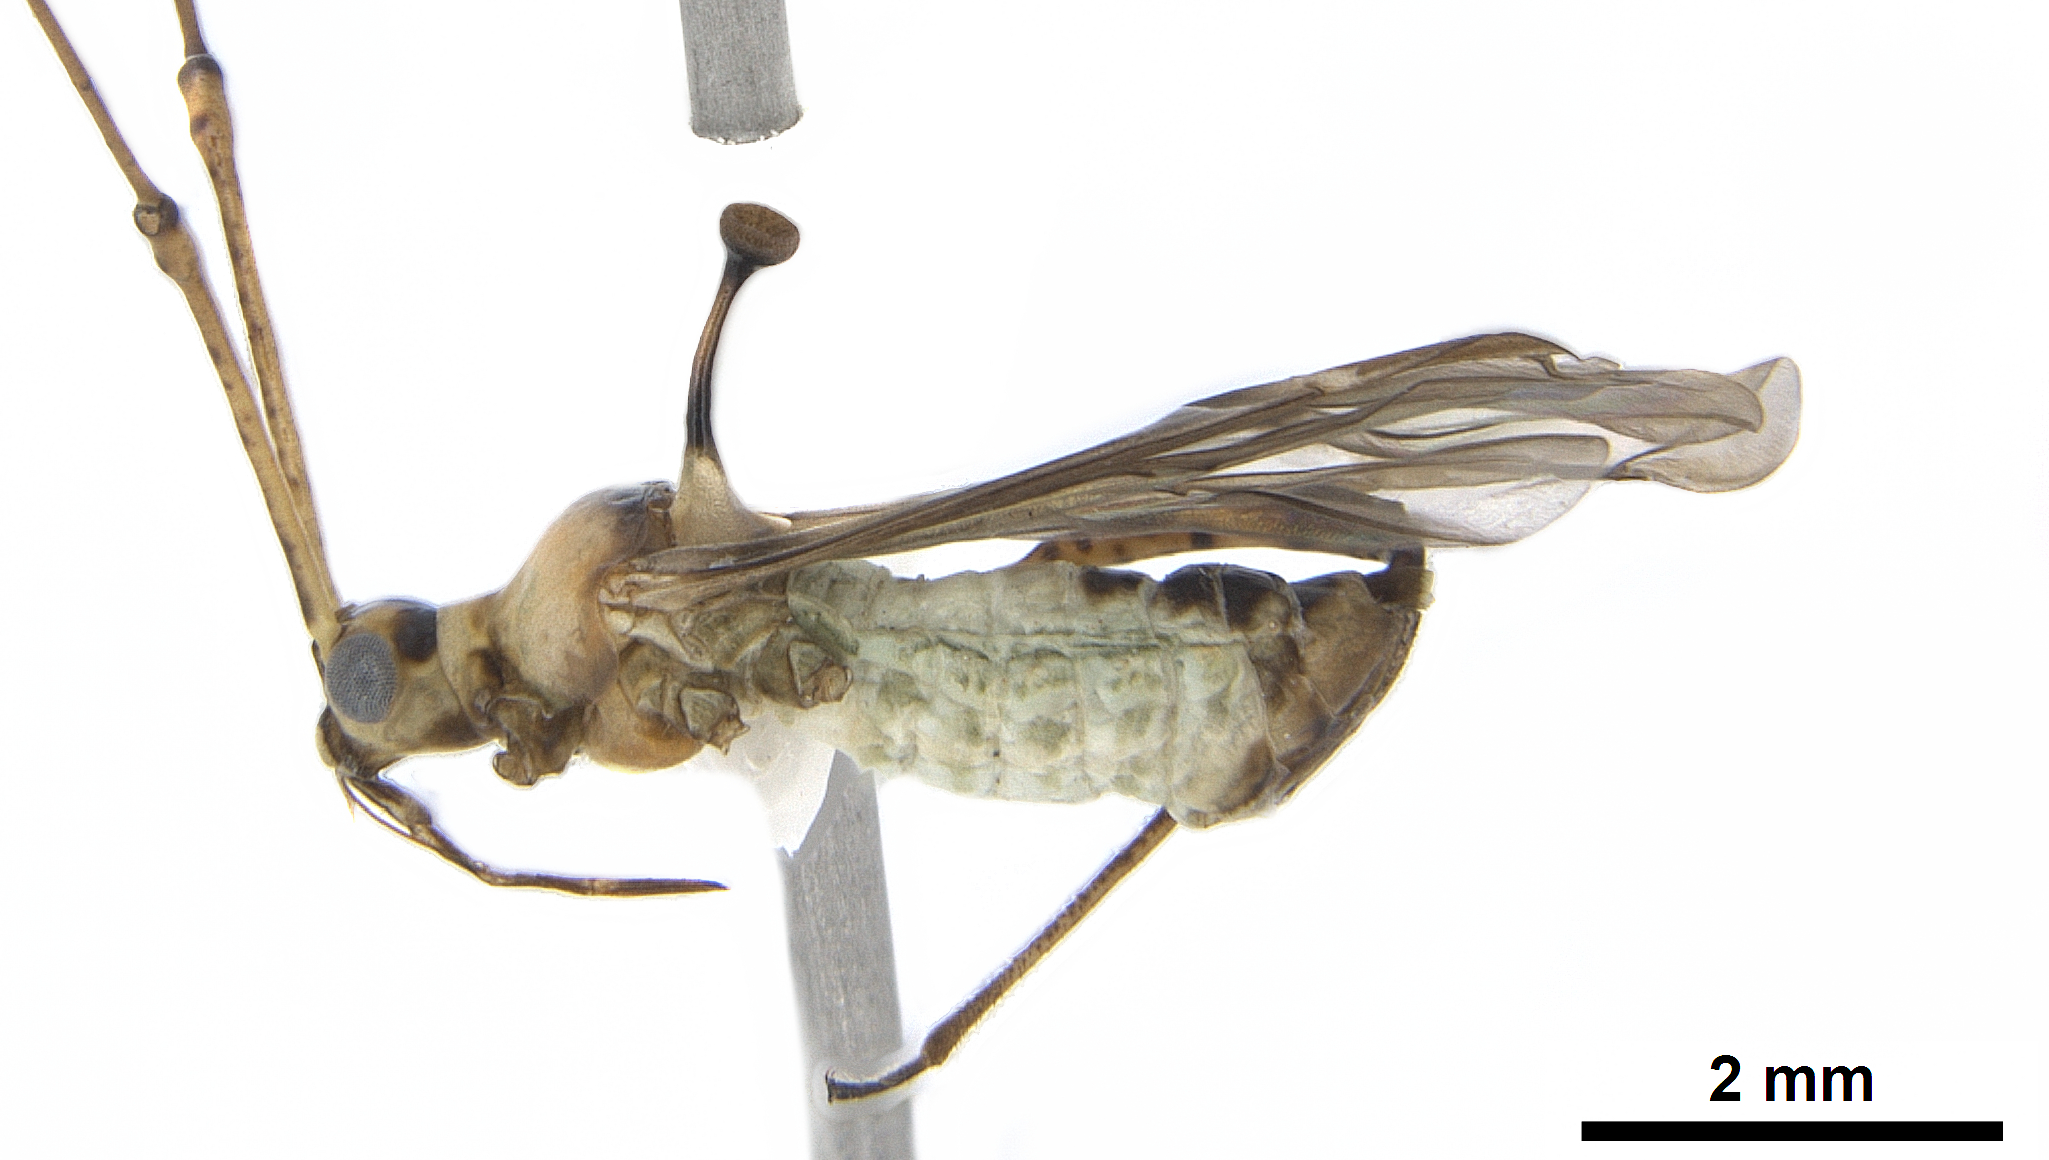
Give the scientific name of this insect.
Helopeltis theivora
